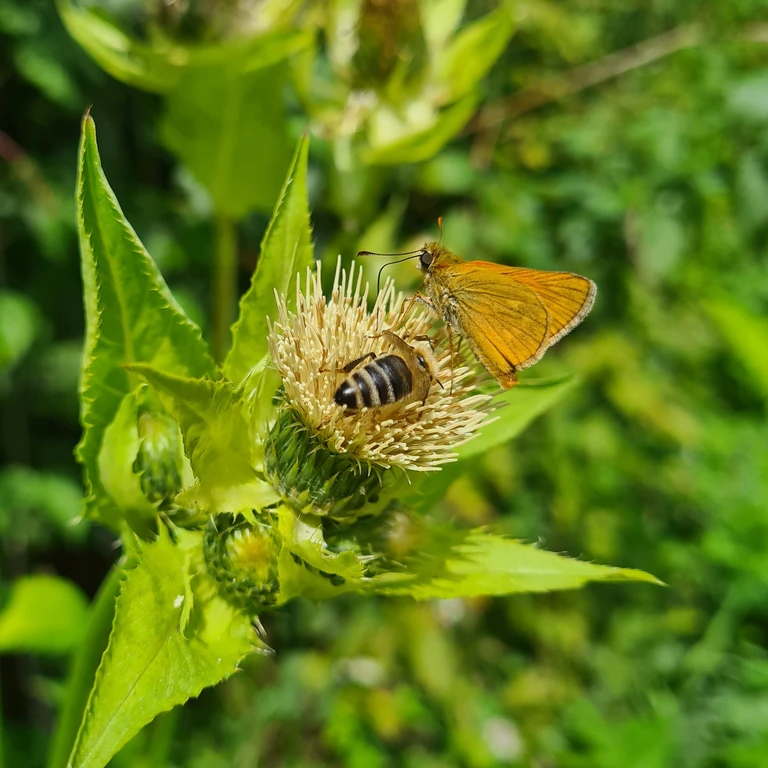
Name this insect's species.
Ochlodes sylvanus (also Ochlodes venata)
